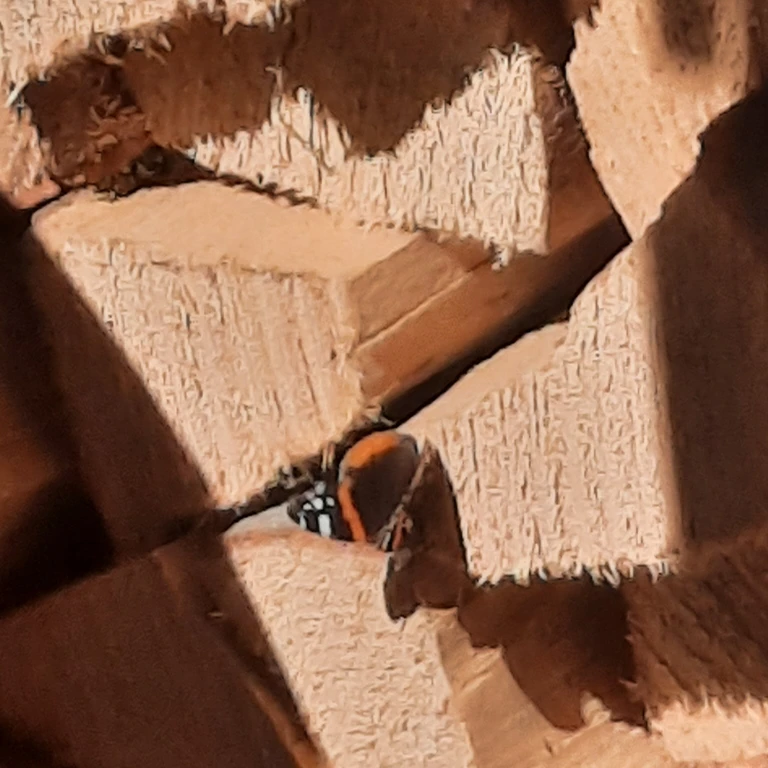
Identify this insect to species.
Vanessa atalanta
